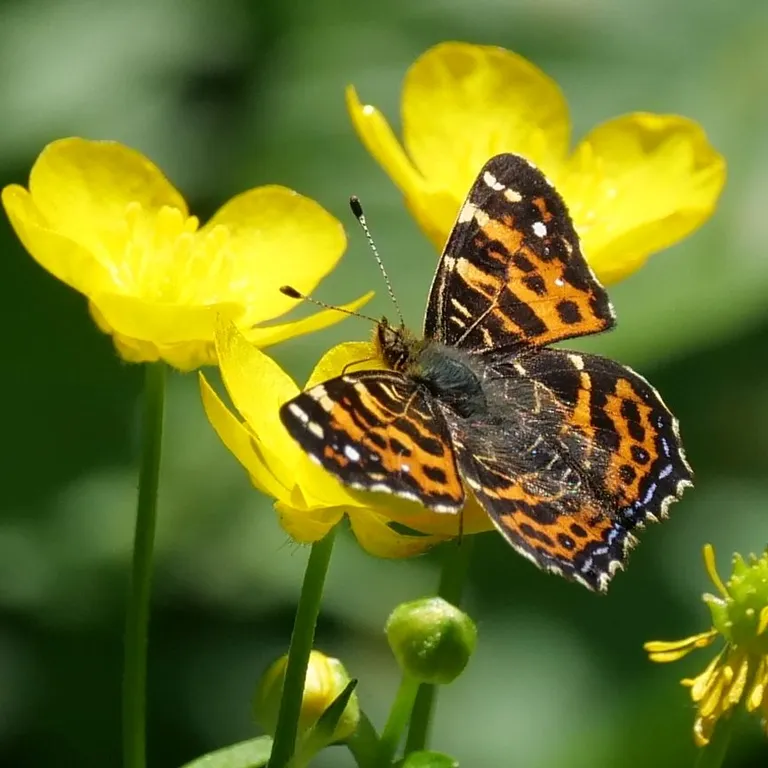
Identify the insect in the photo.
Araschnia levana
